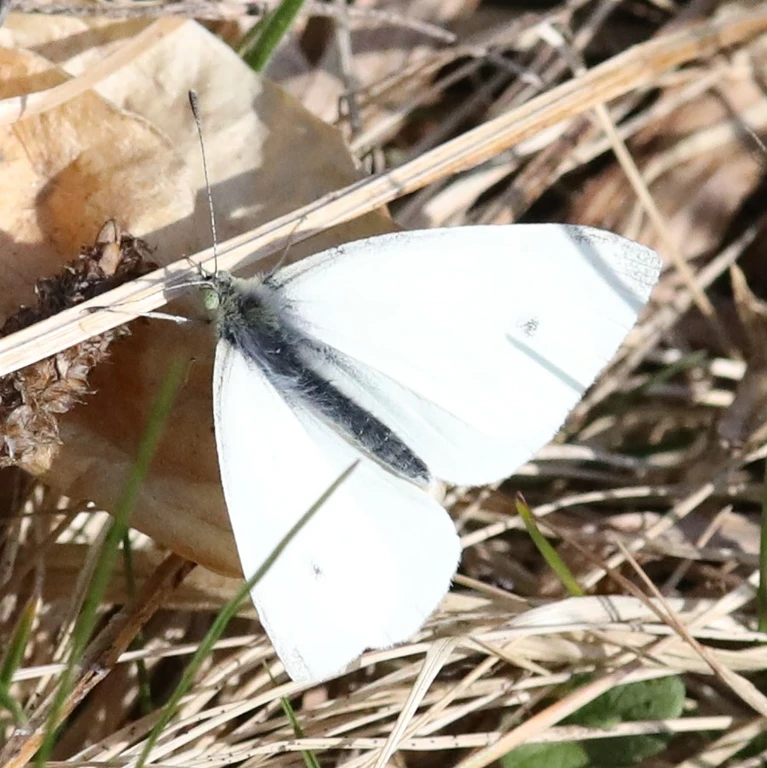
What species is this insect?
Pieris rapae
